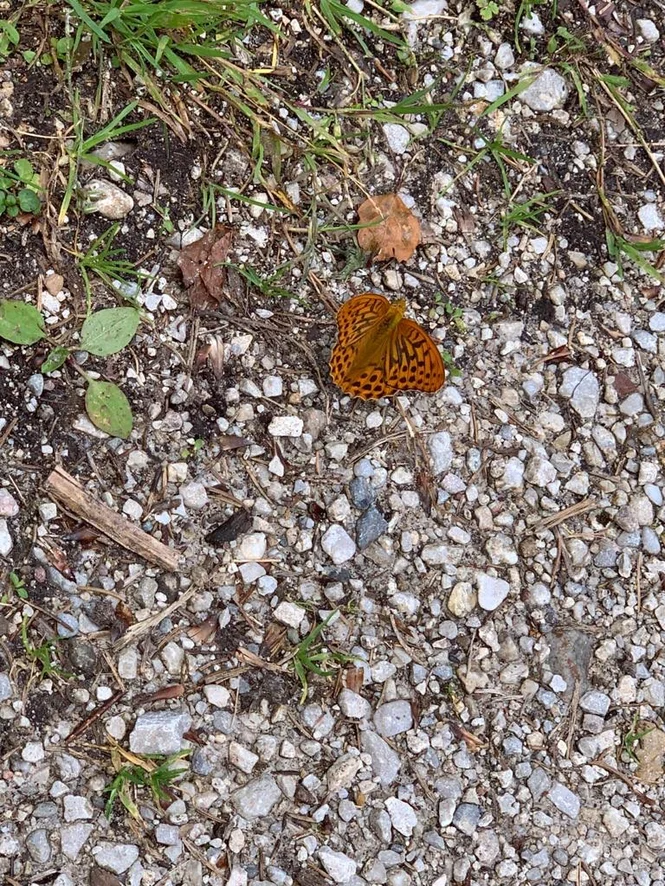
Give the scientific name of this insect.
Argynnis paphia
